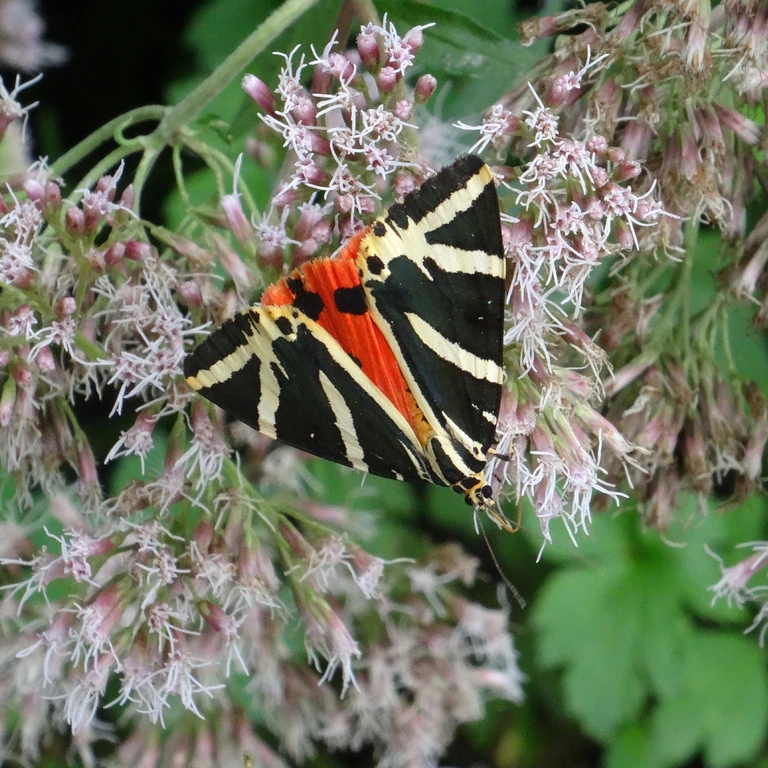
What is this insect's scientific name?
Euplagia quadripunctaria
